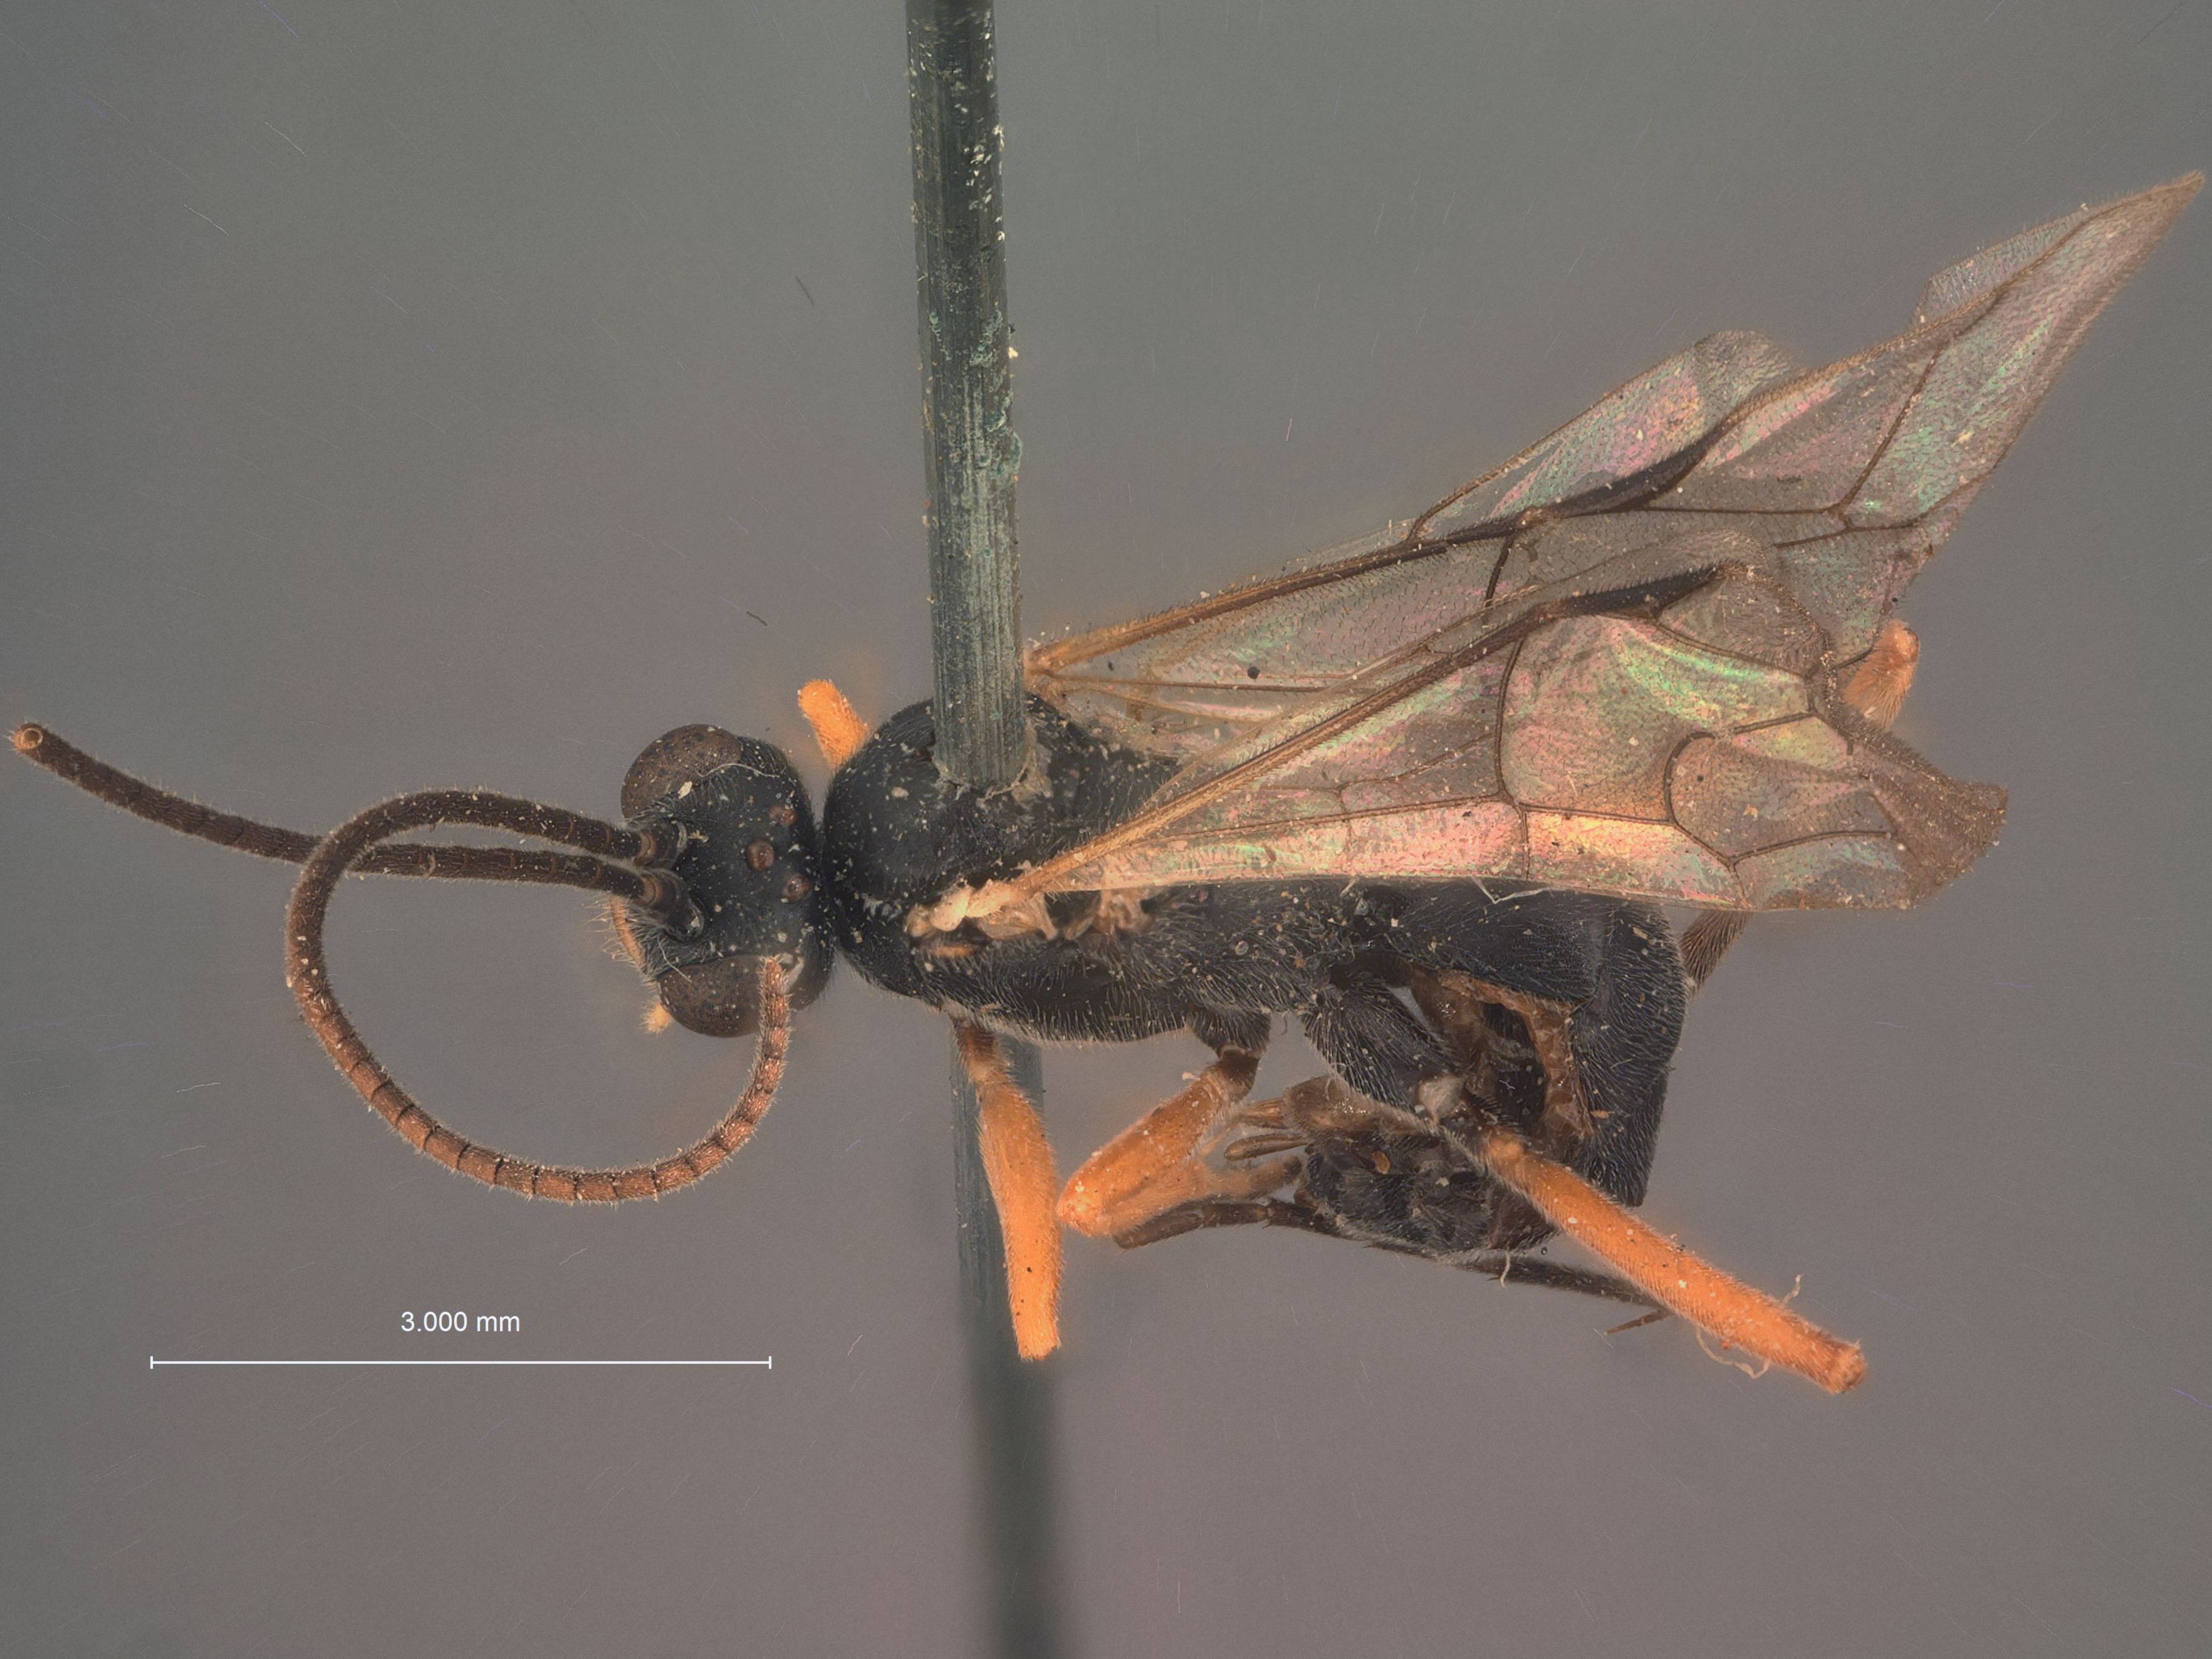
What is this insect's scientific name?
Mesoleius stejnegeri
